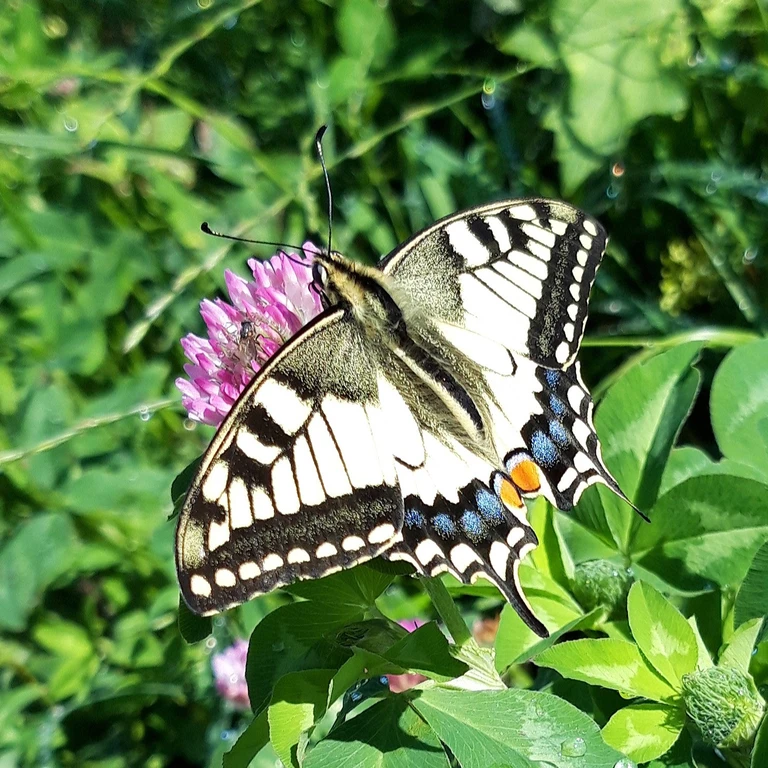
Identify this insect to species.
Papilio machaon
